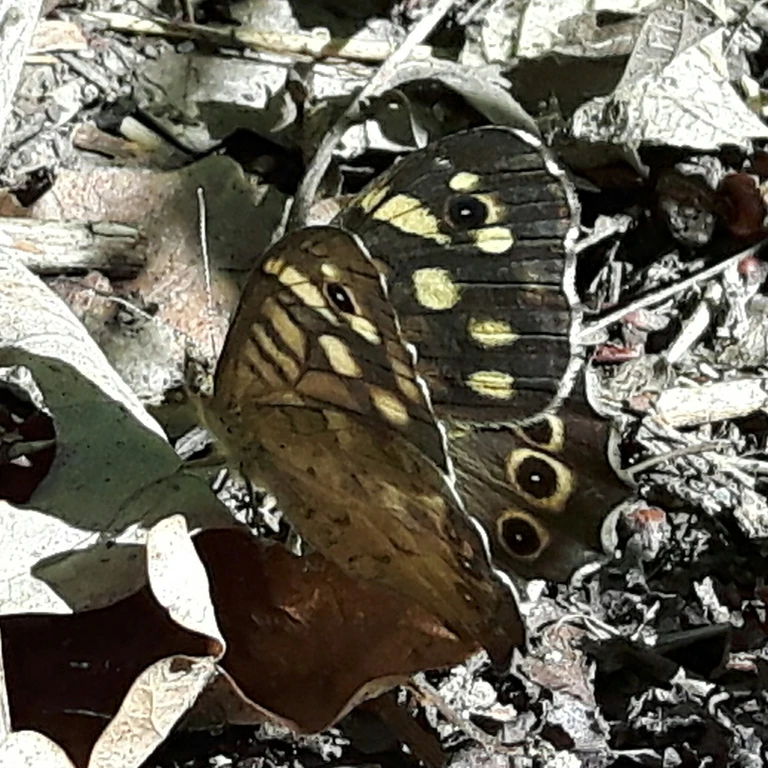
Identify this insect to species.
Pararge aegeria
